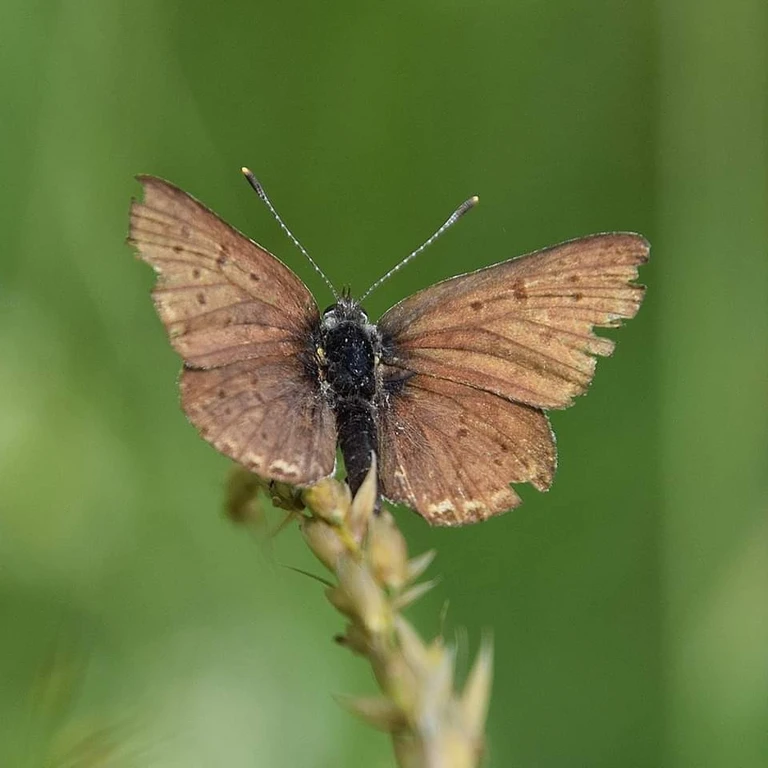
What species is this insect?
Lycaena tityrus (also Loweia tityrus)
